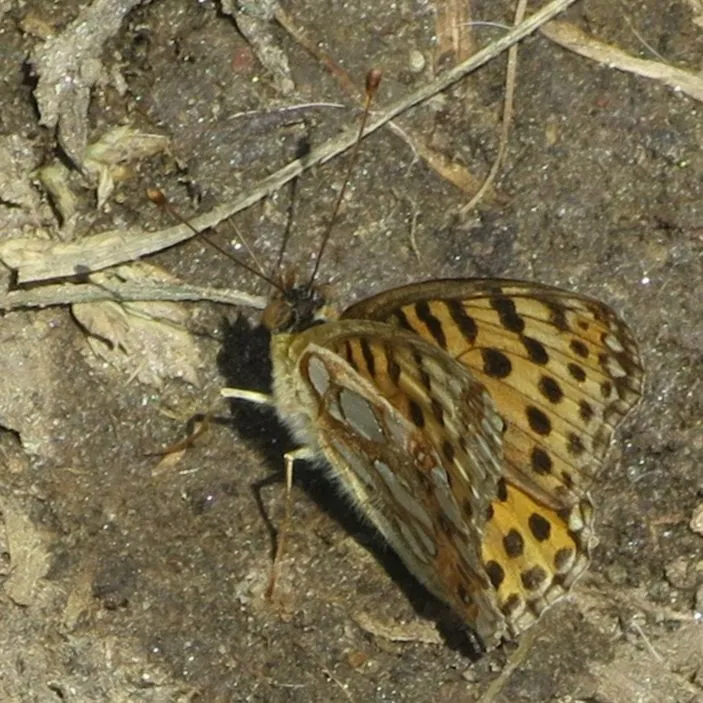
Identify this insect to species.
Issoria lathonia
